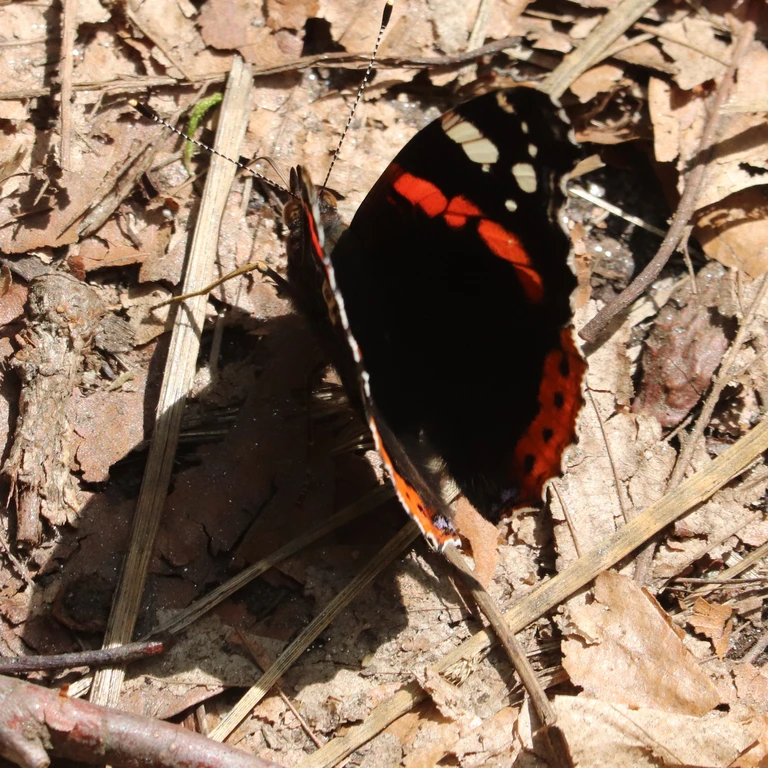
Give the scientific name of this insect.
Vanessa atalanta
